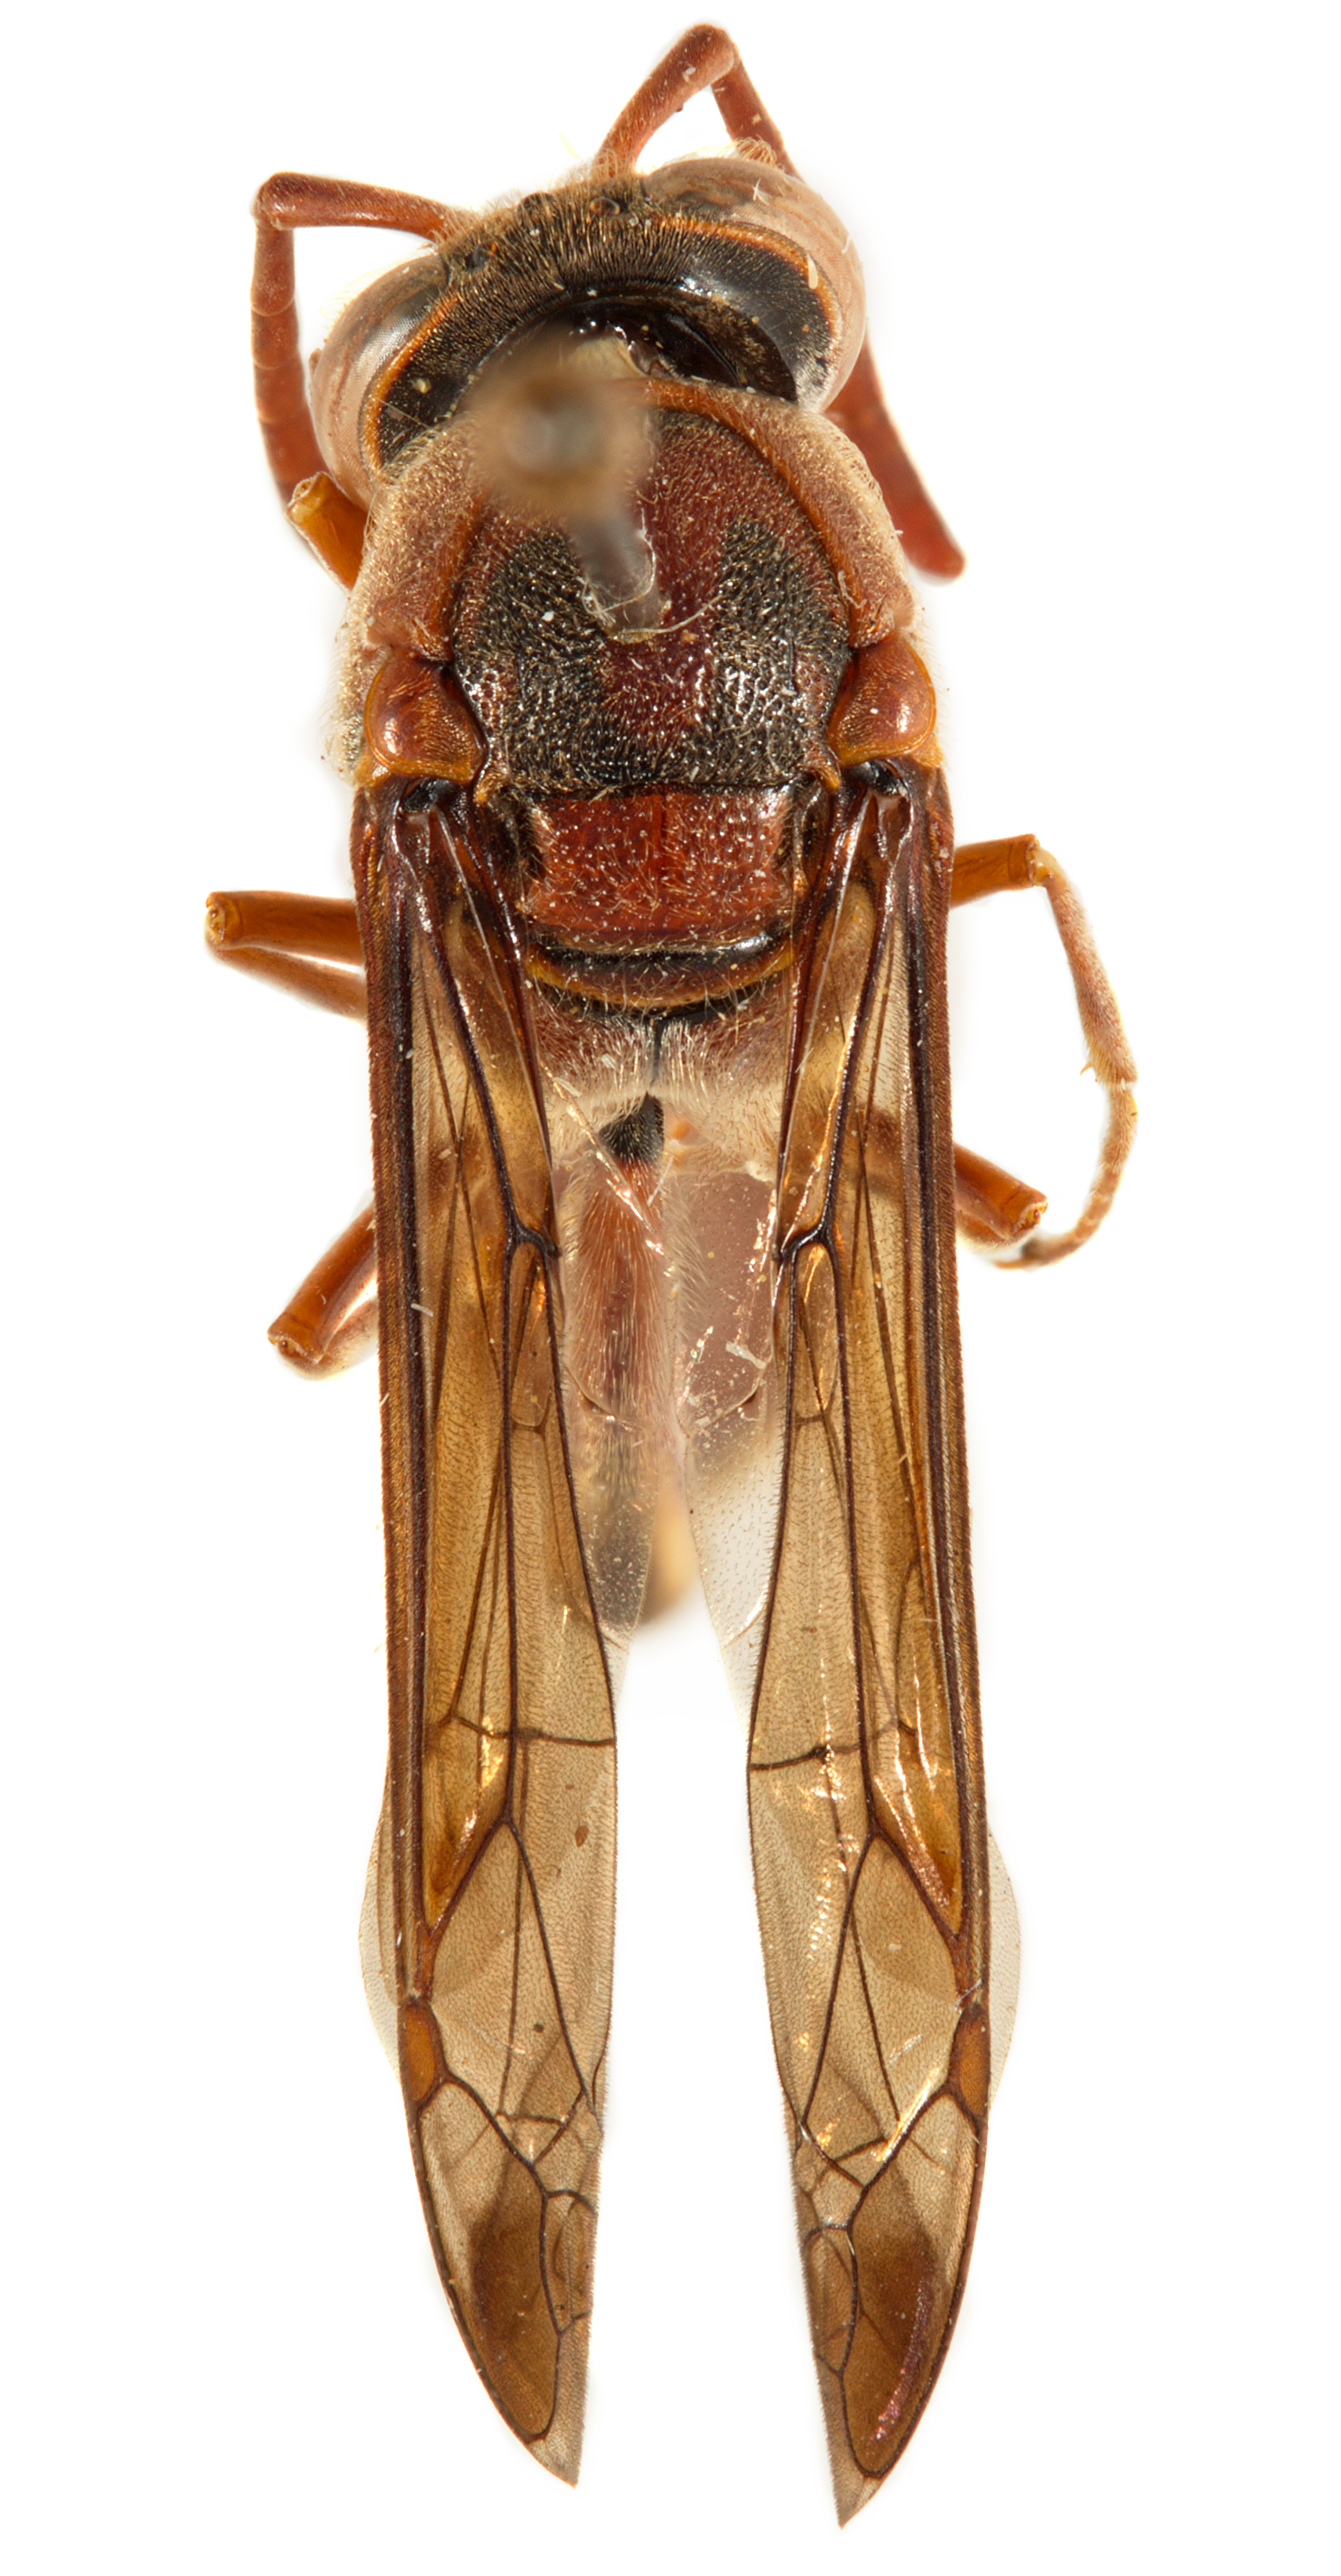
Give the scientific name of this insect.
Oreumenoides edwardsi
